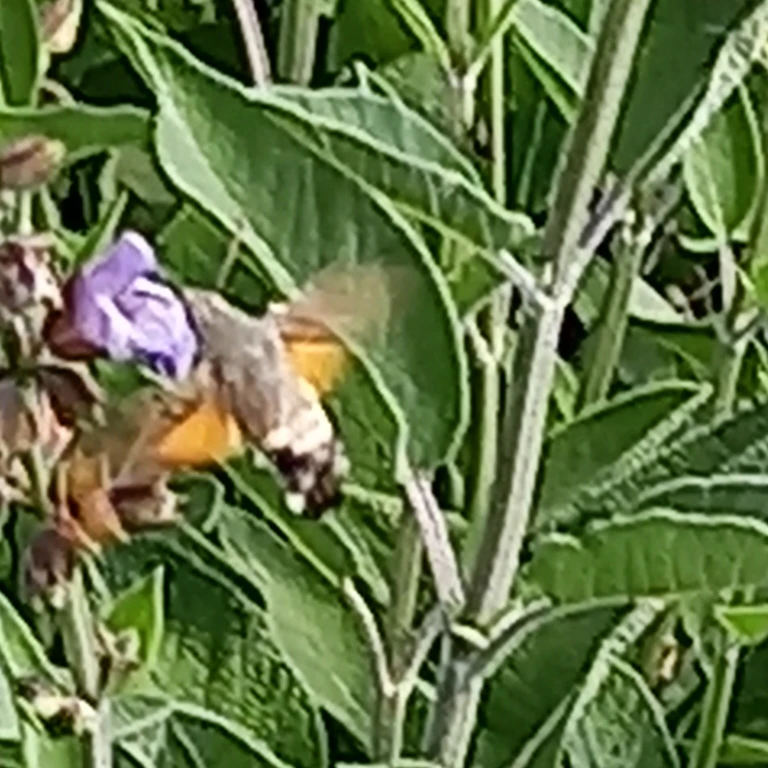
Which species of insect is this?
Macroglossum stellatarum
